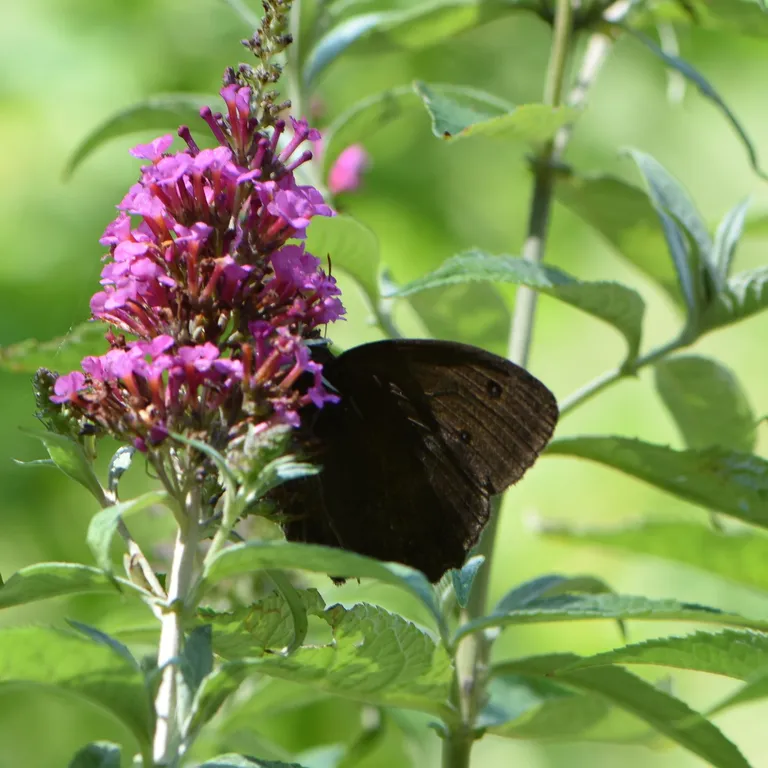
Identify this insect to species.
Minois dryas
